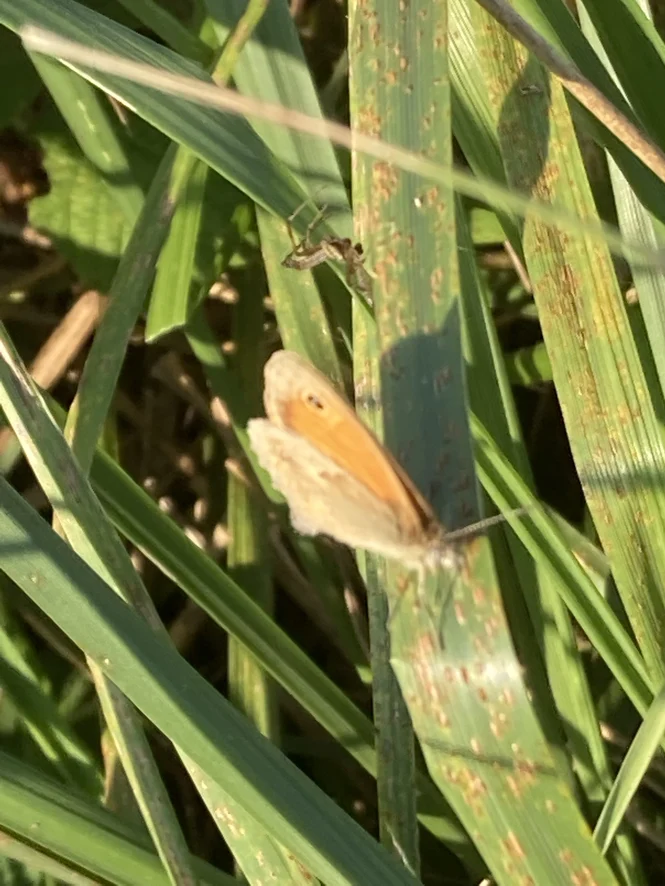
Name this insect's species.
Coenonympha pamphilus
